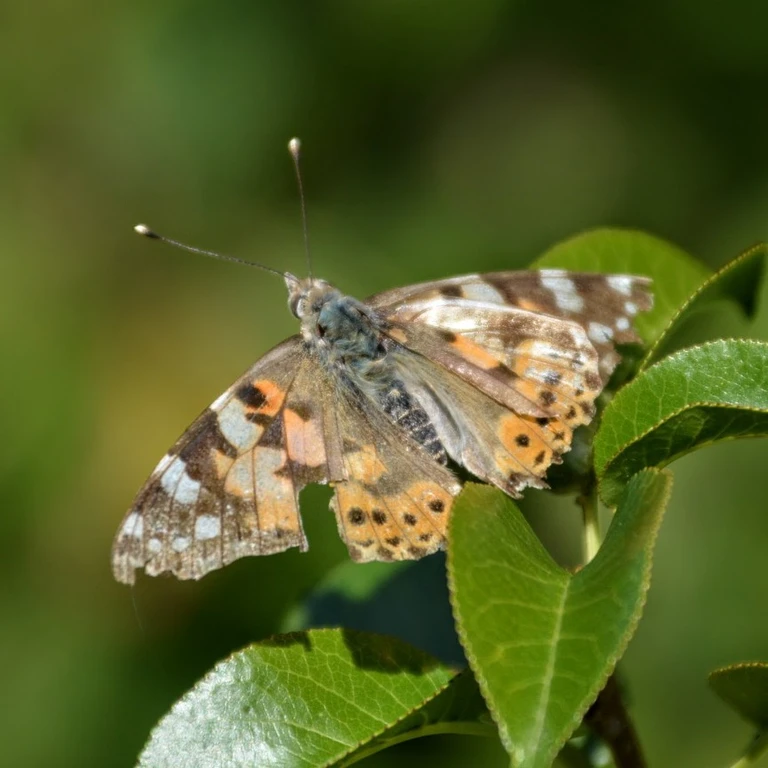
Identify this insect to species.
Vanessa cardui
